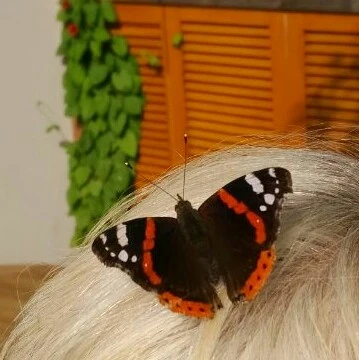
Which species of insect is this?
Vanessa atalanta
